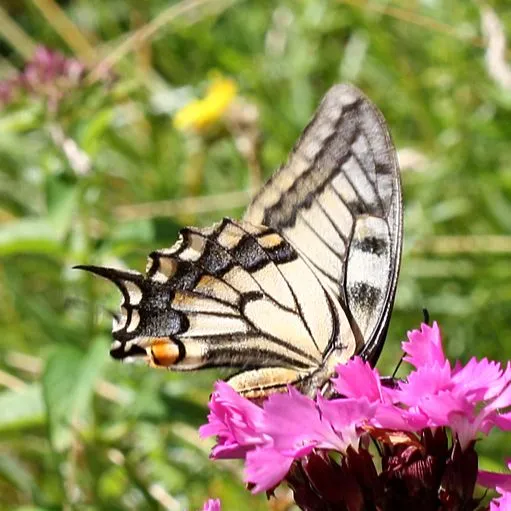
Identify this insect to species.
Papilio machaon
